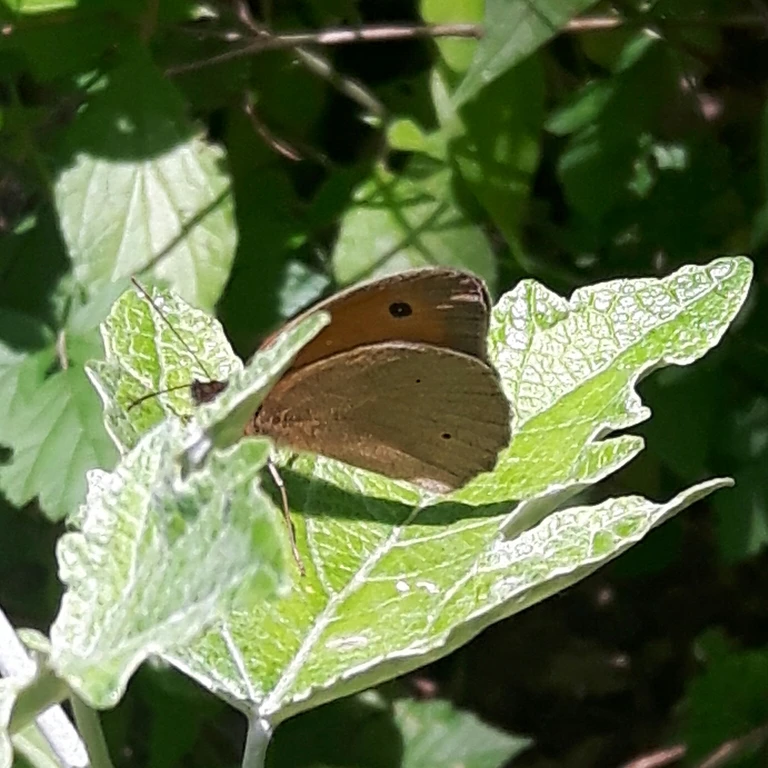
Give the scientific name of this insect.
Maniola jurtina
